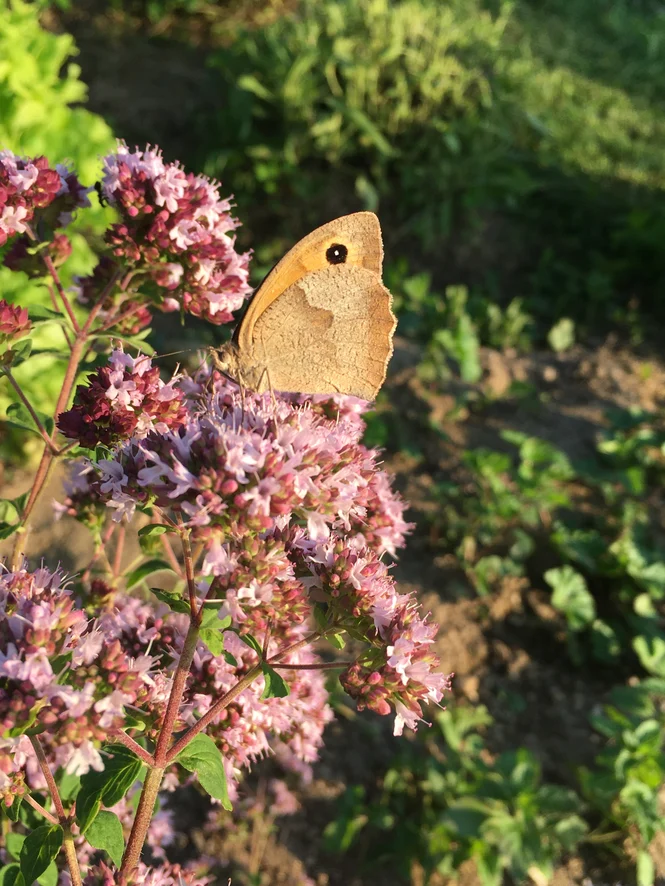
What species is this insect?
Maniola jurtina
